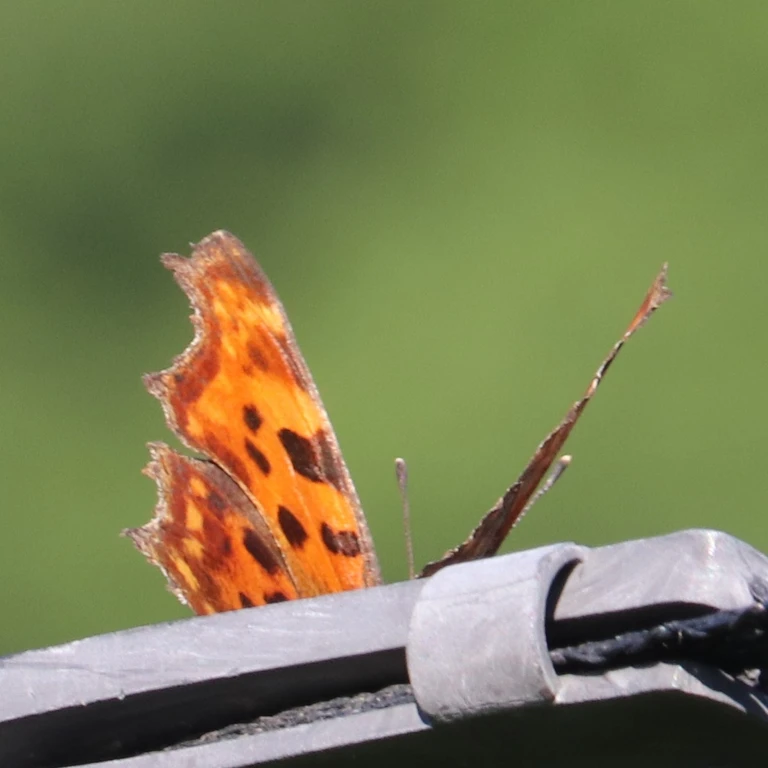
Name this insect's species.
Polygonia c-album
